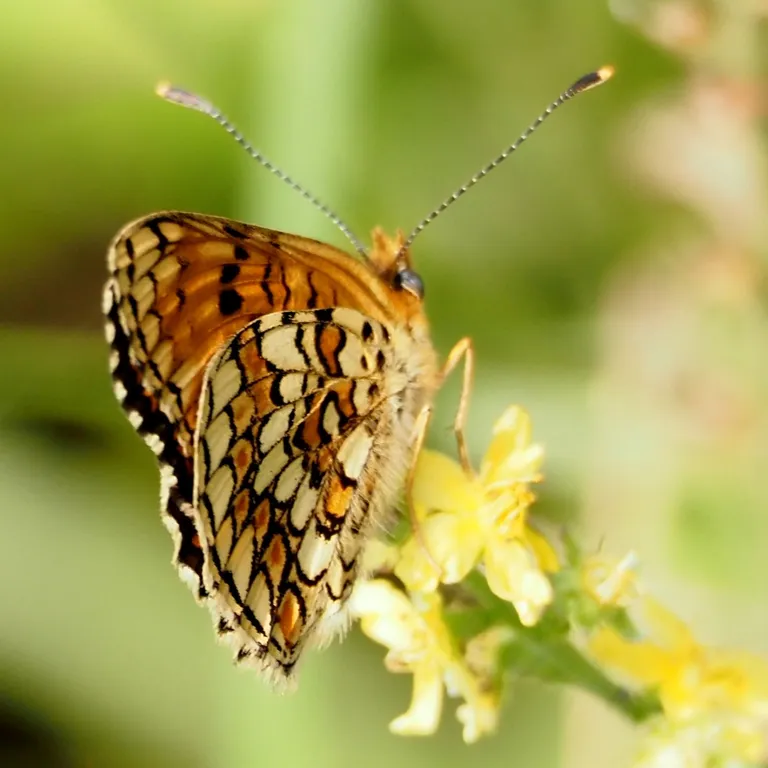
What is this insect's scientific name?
Melitaea phoebe
